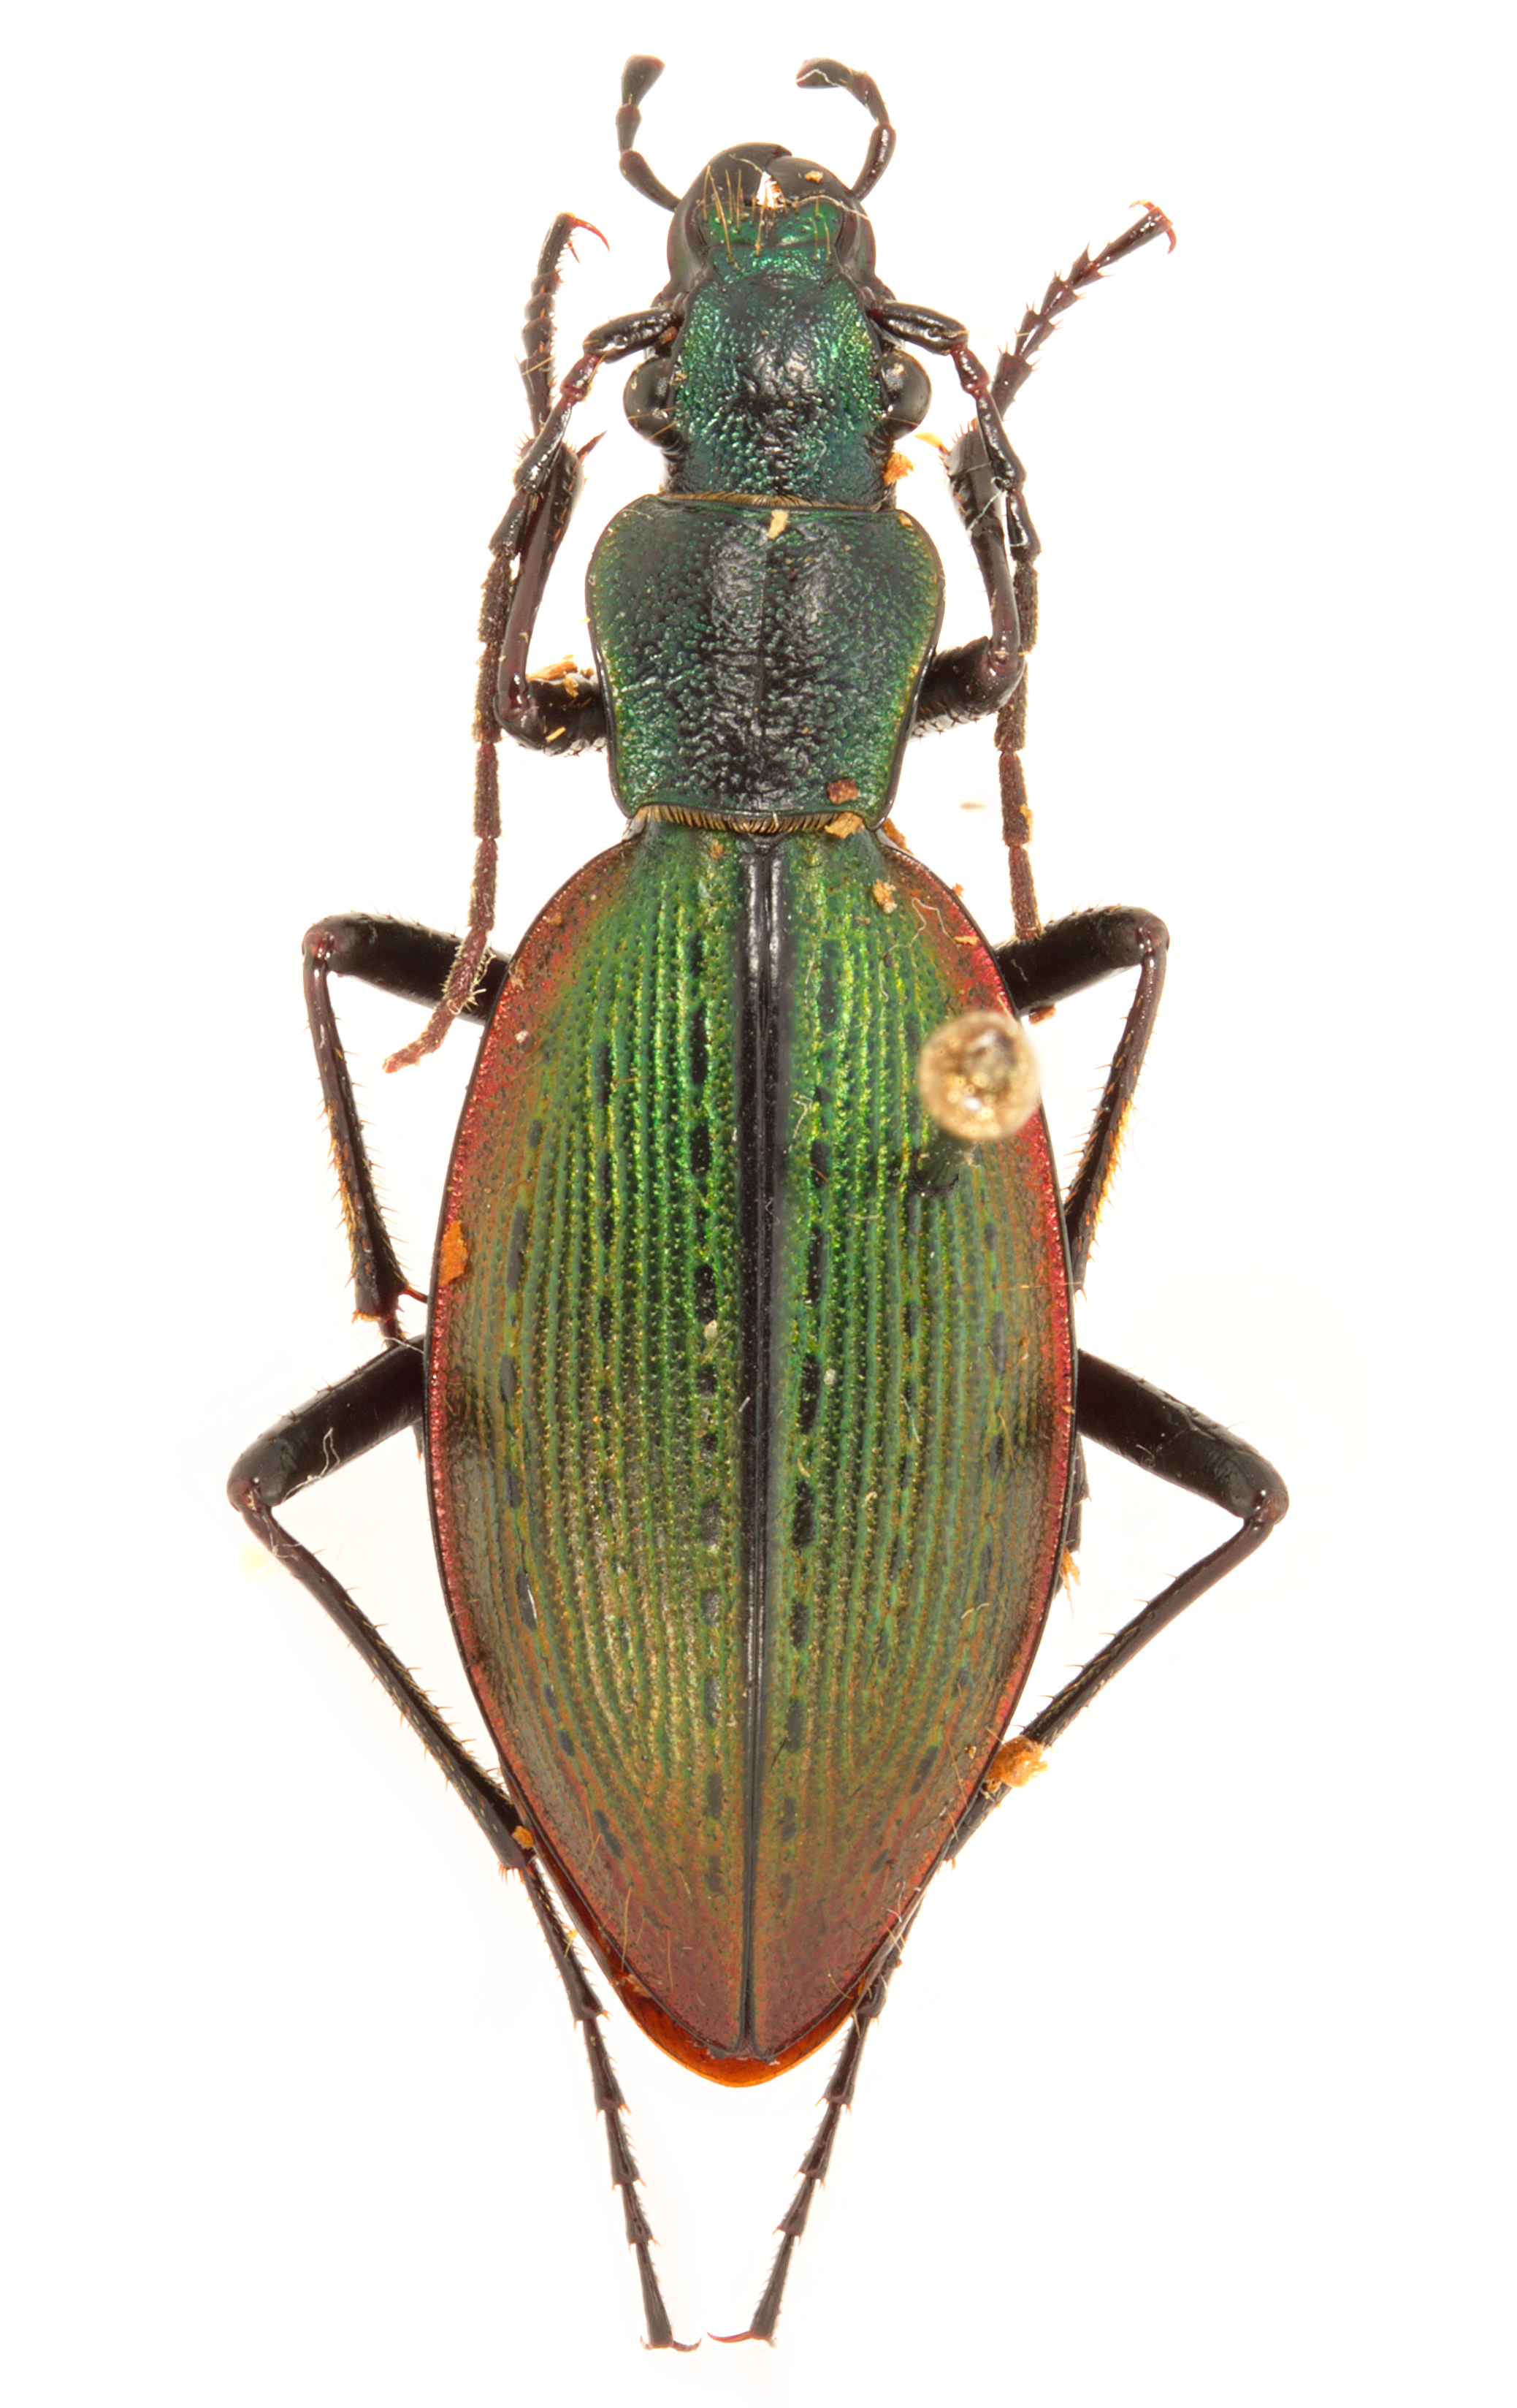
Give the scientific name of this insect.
Ceroglossus buqueti
